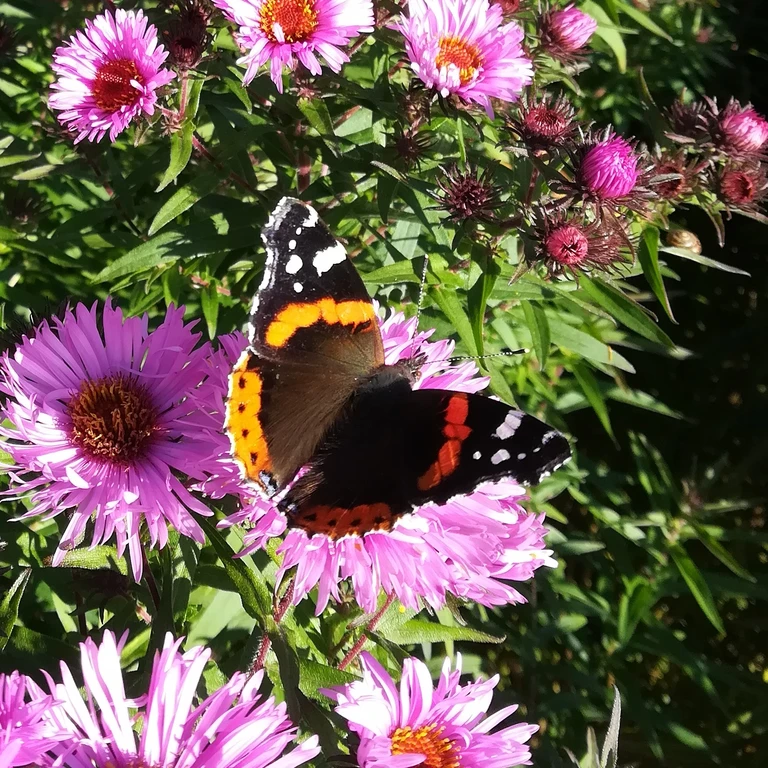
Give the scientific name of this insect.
Vanessa atalanta
